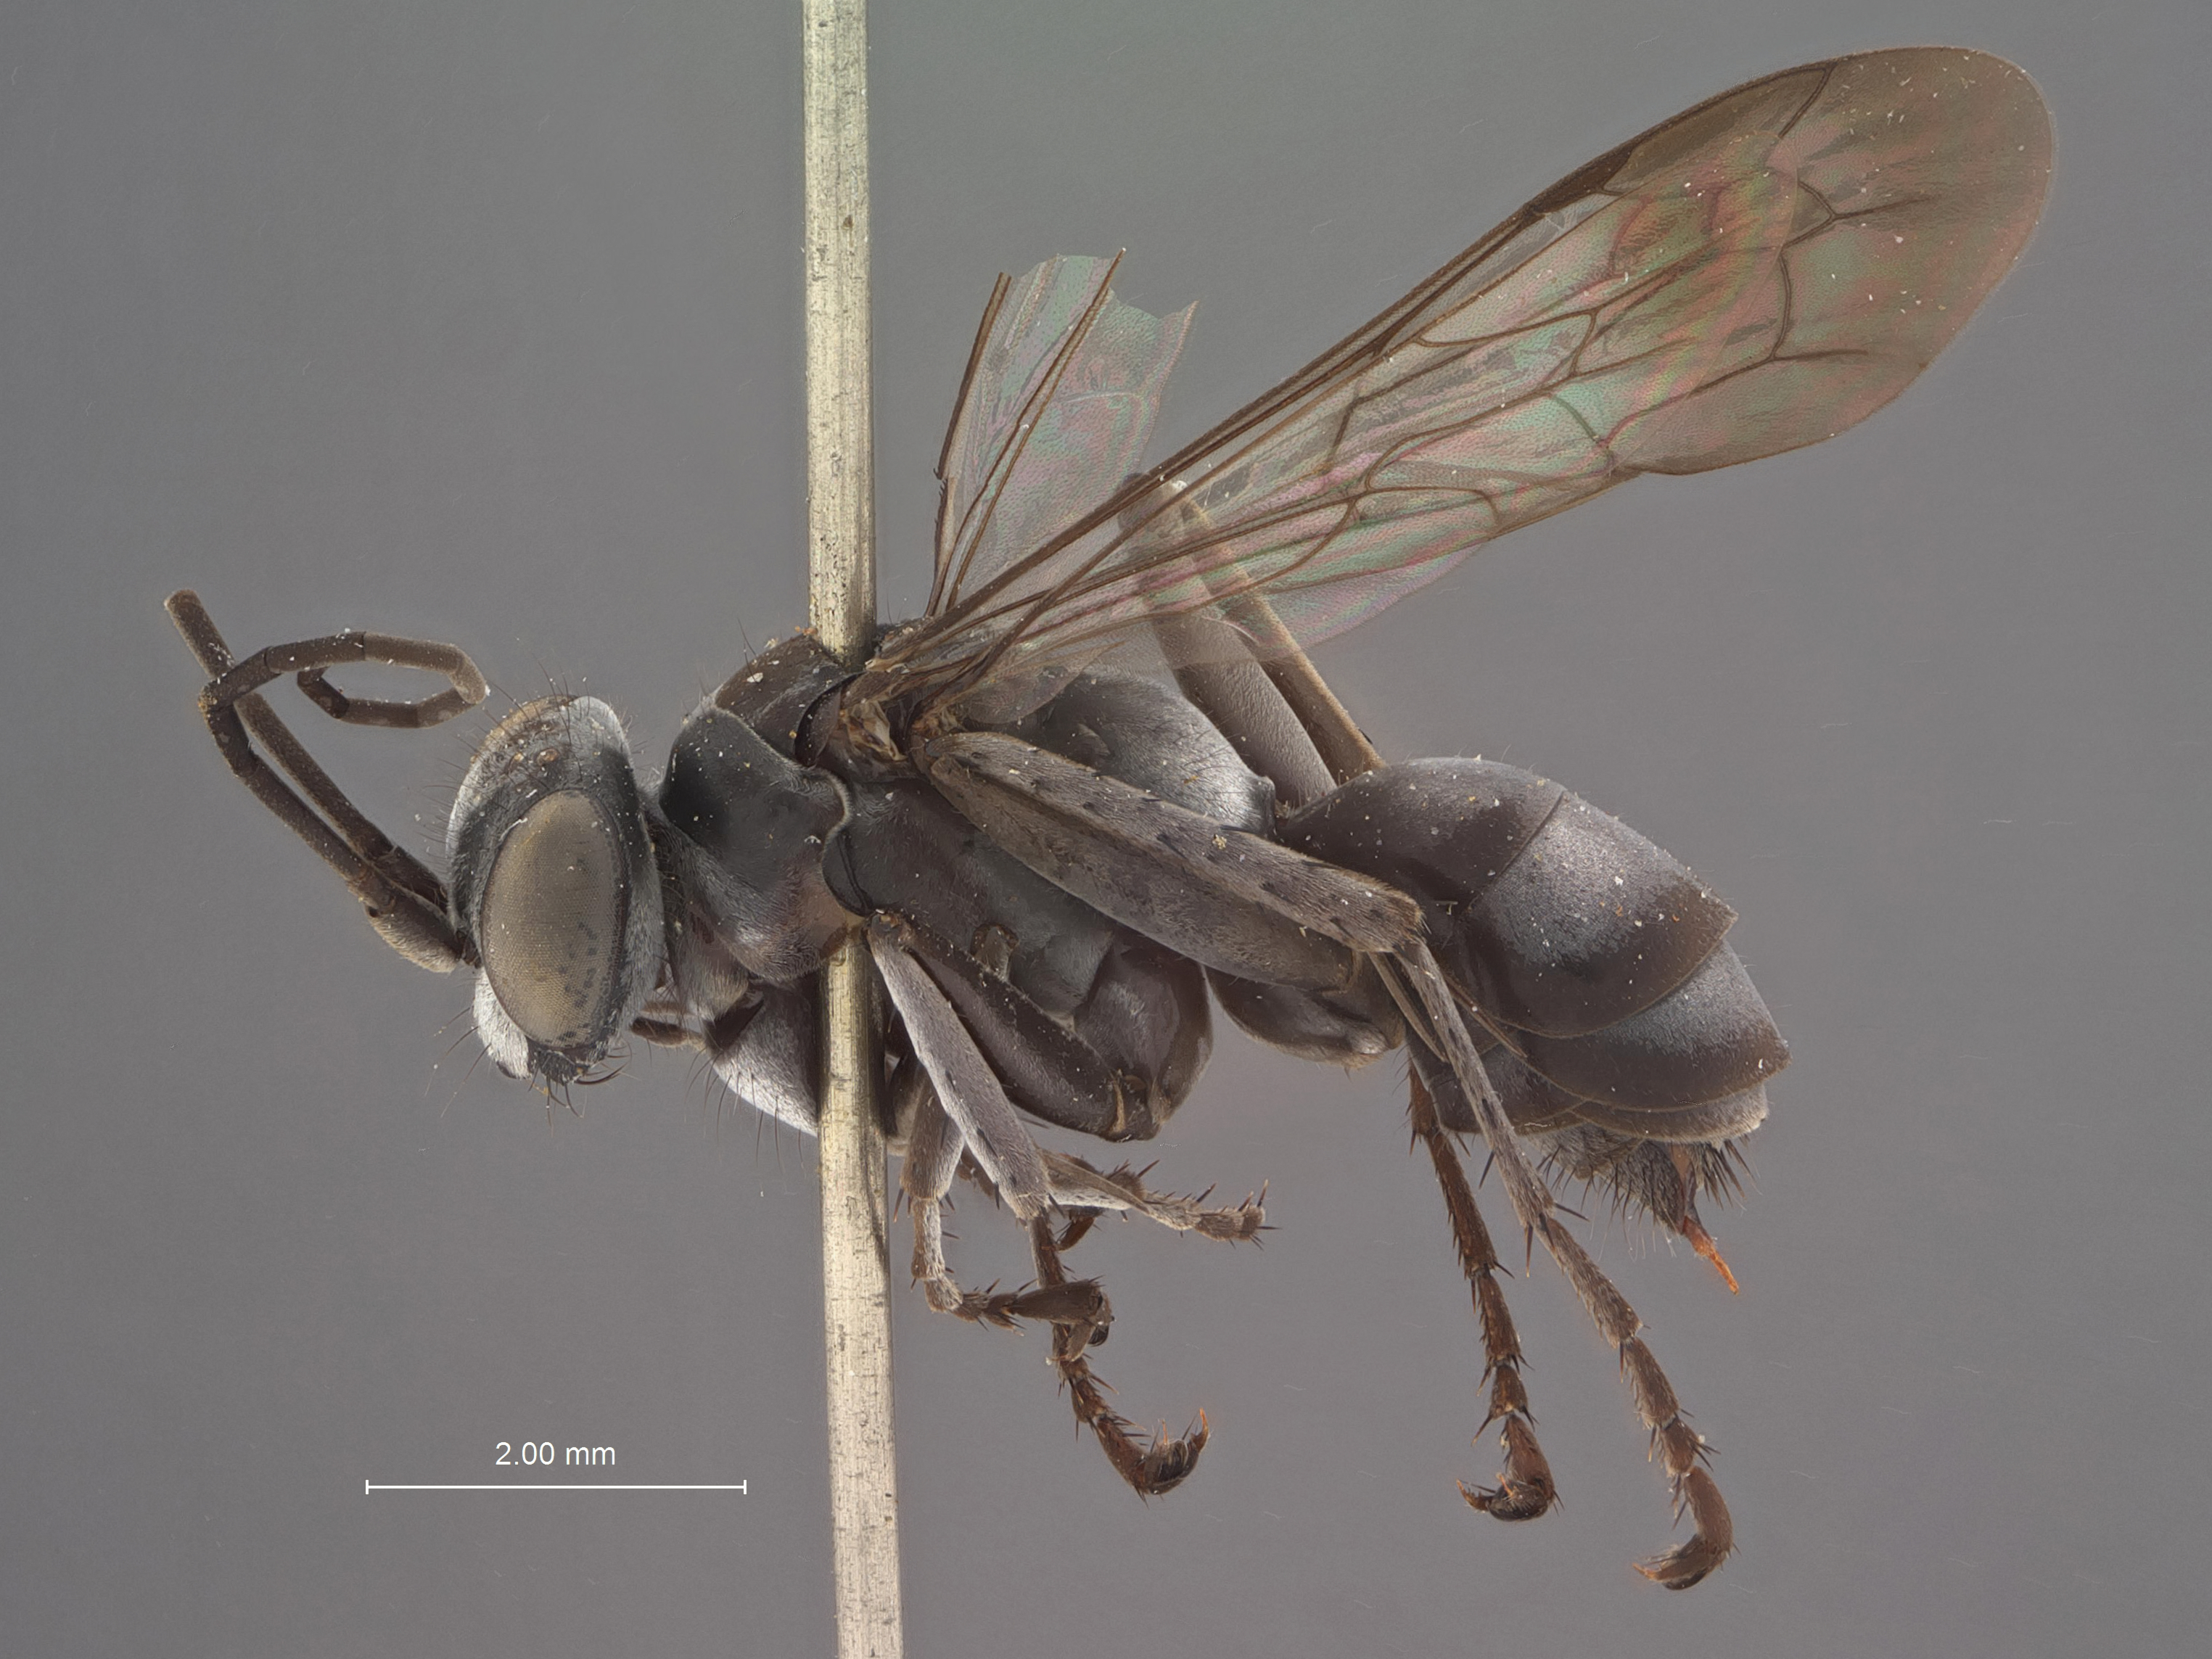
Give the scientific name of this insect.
Anoplius bakeri
